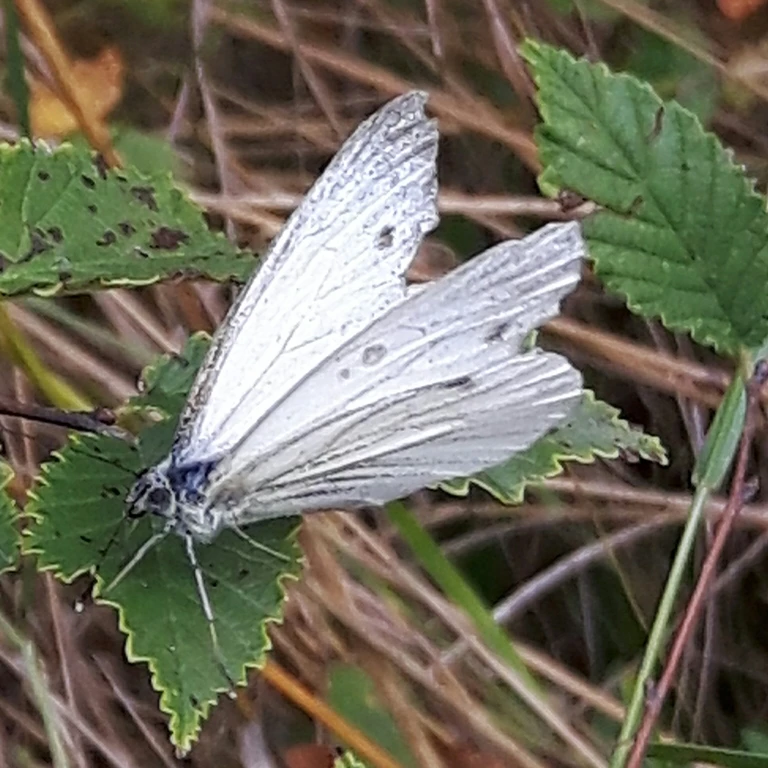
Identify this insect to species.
Pieris napi
